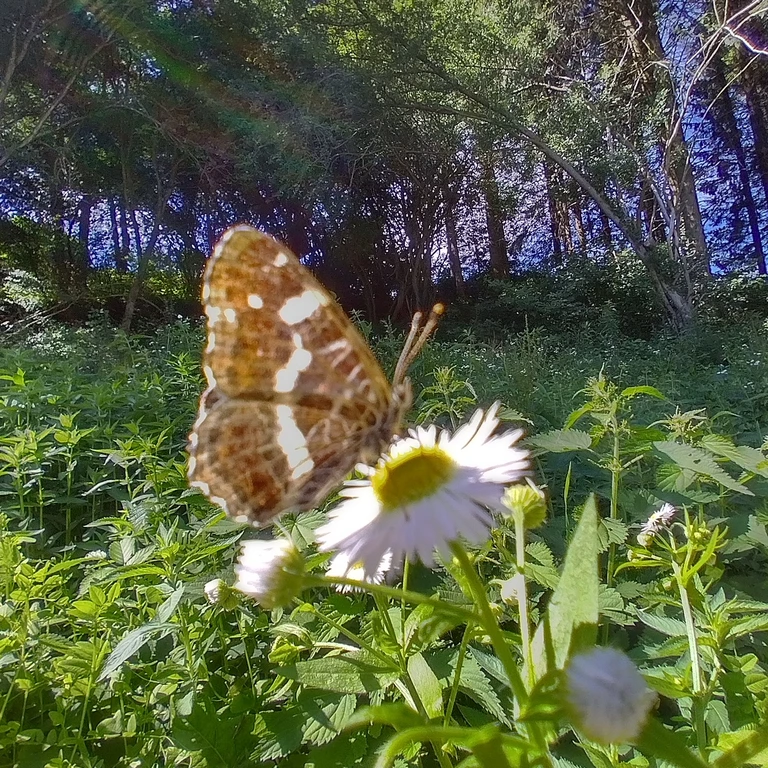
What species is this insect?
Araschnia levana
